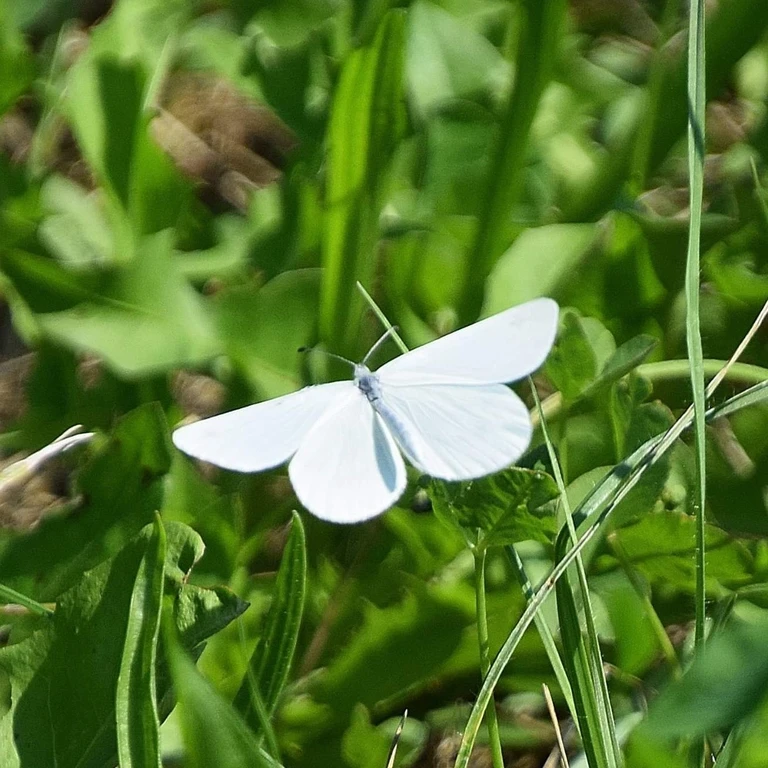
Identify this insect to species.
Leptidea sinapis/juvernica
